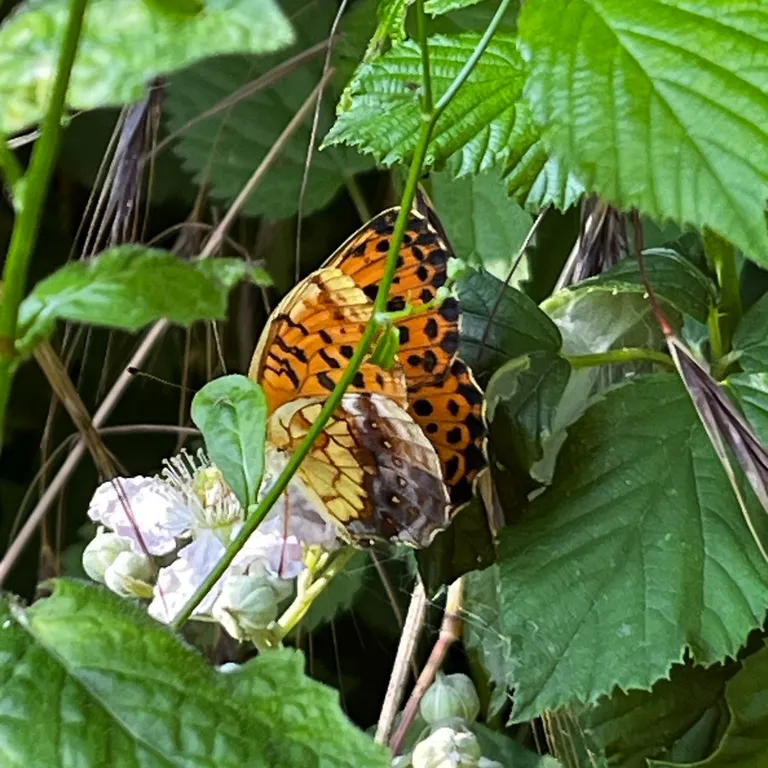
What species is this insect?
Brenthis daphne
